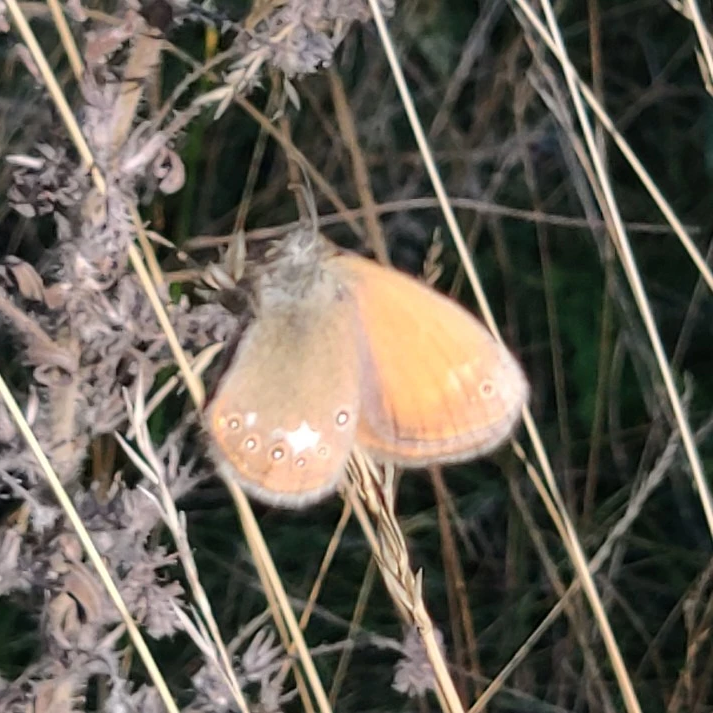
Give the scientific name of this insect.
Coenonympha glycerion (also Coenonympha iphis)
